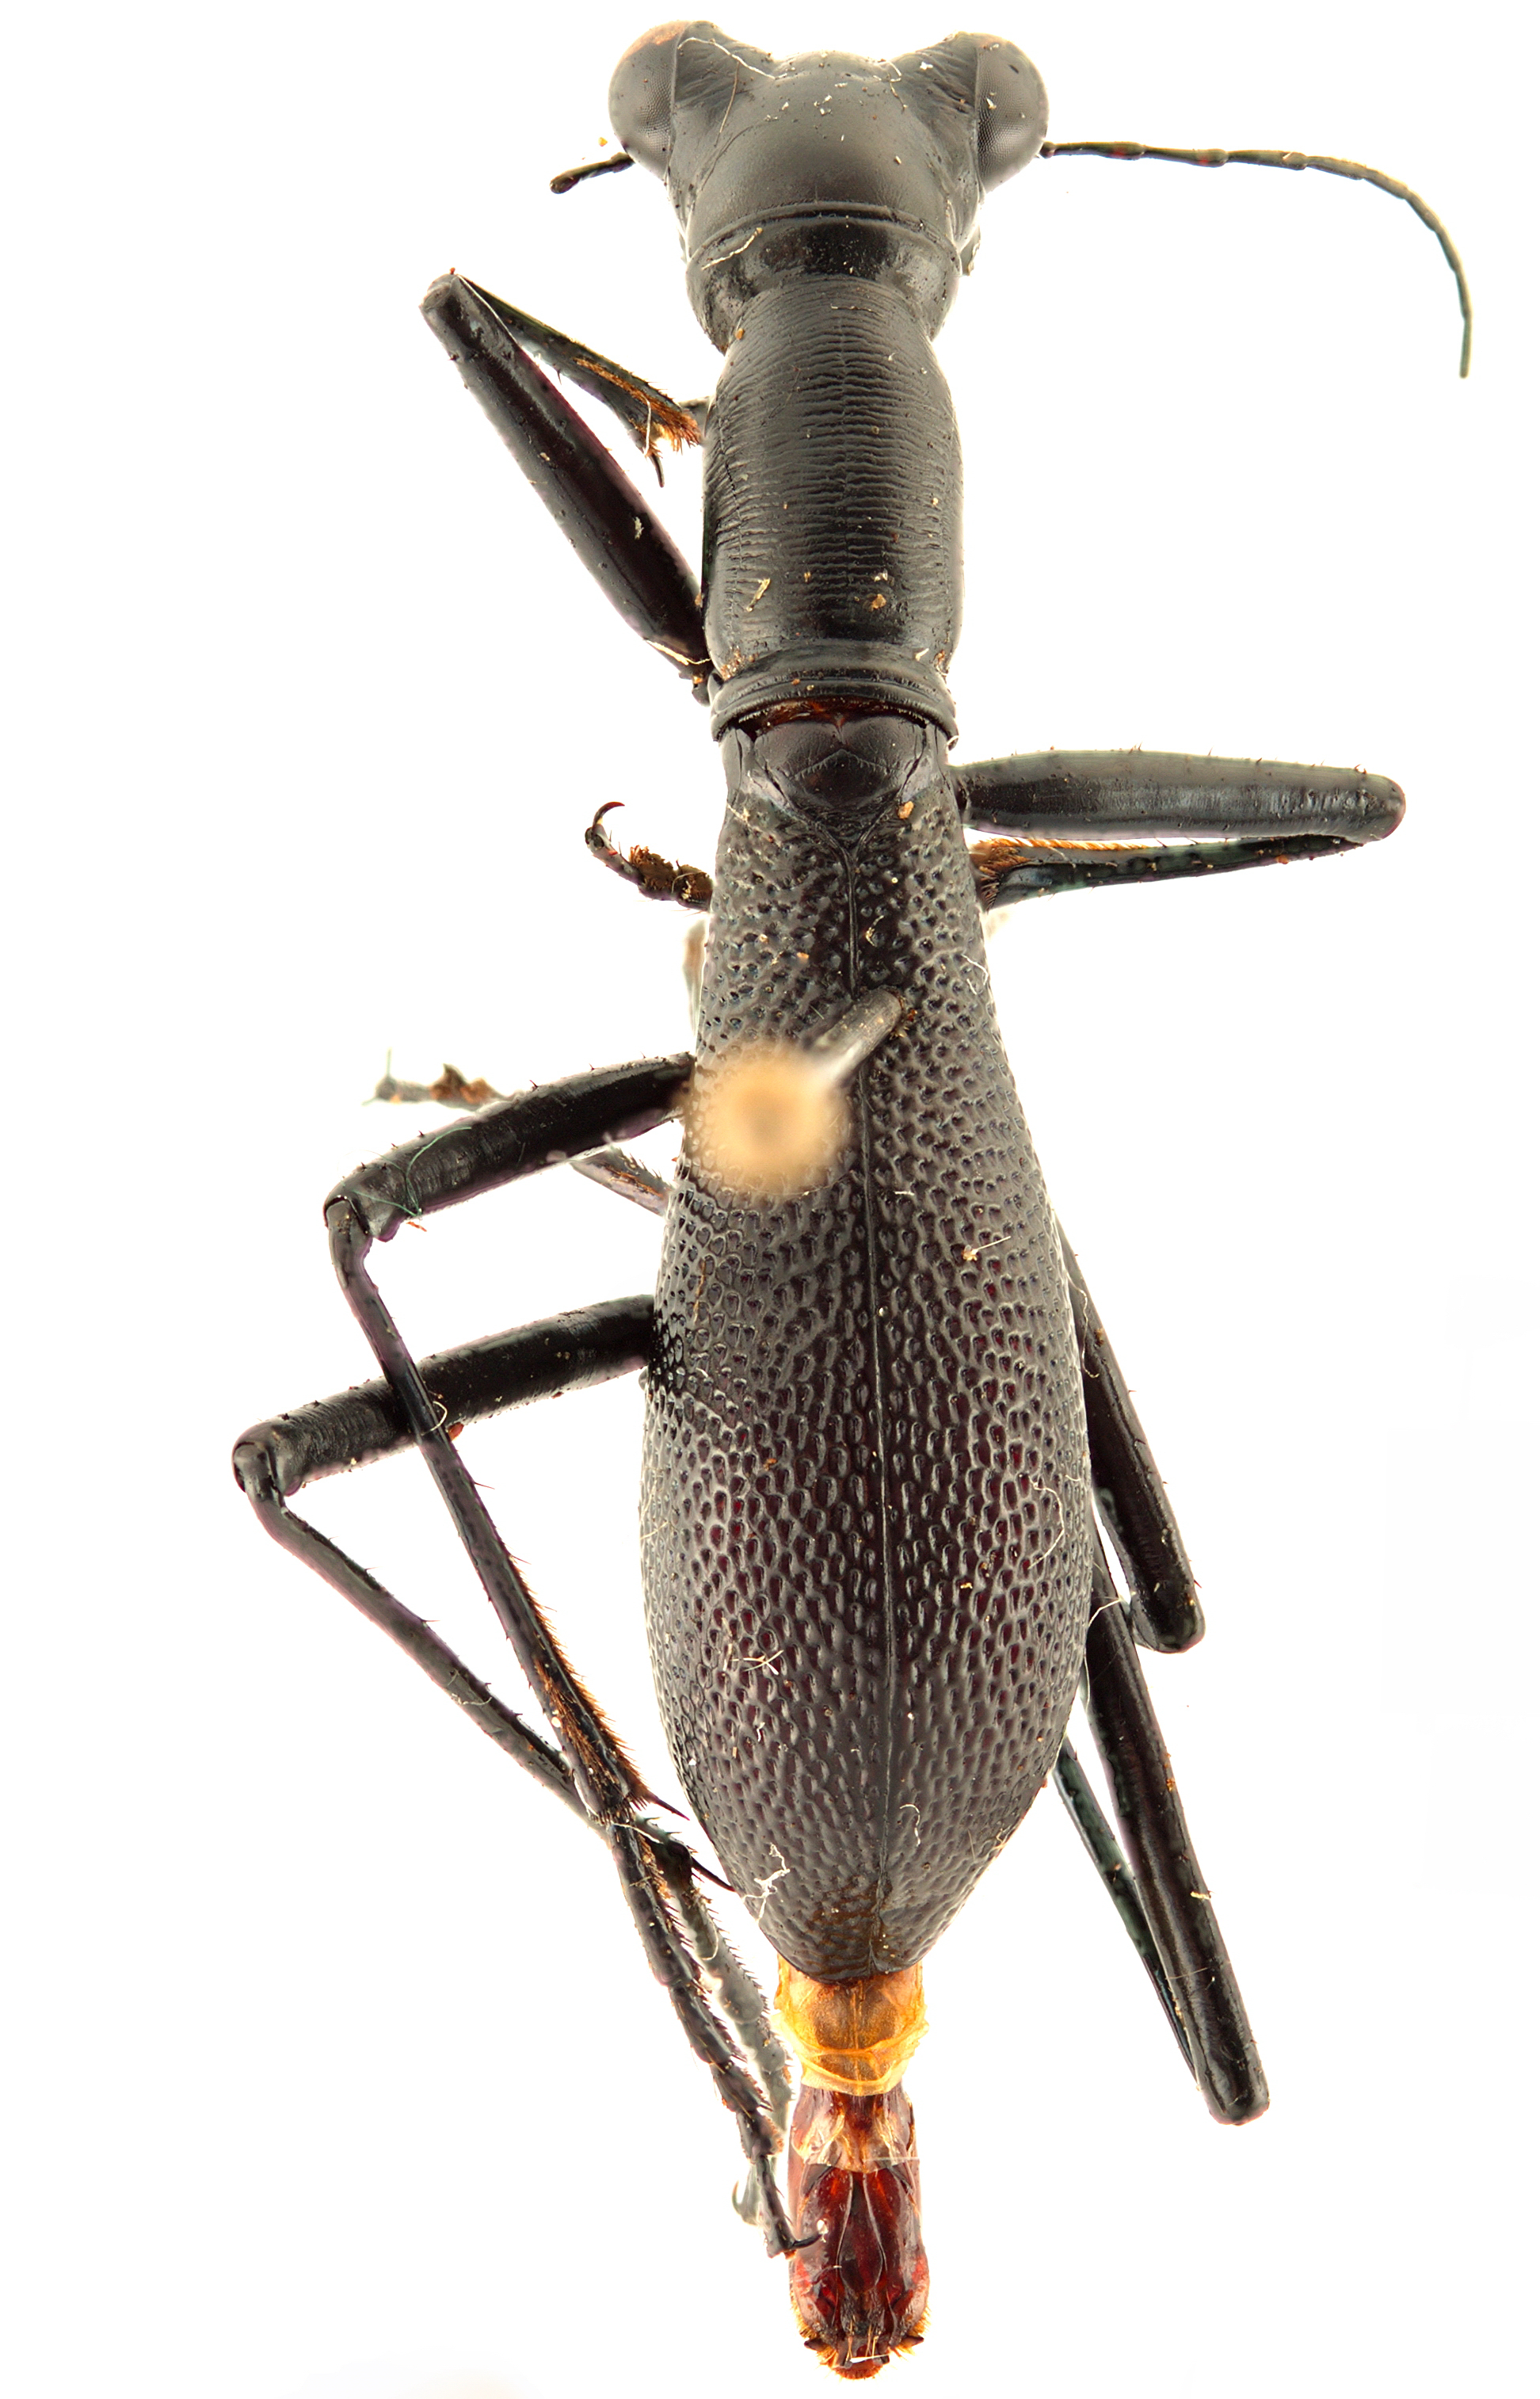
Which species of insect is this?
Tricondyla aptera
